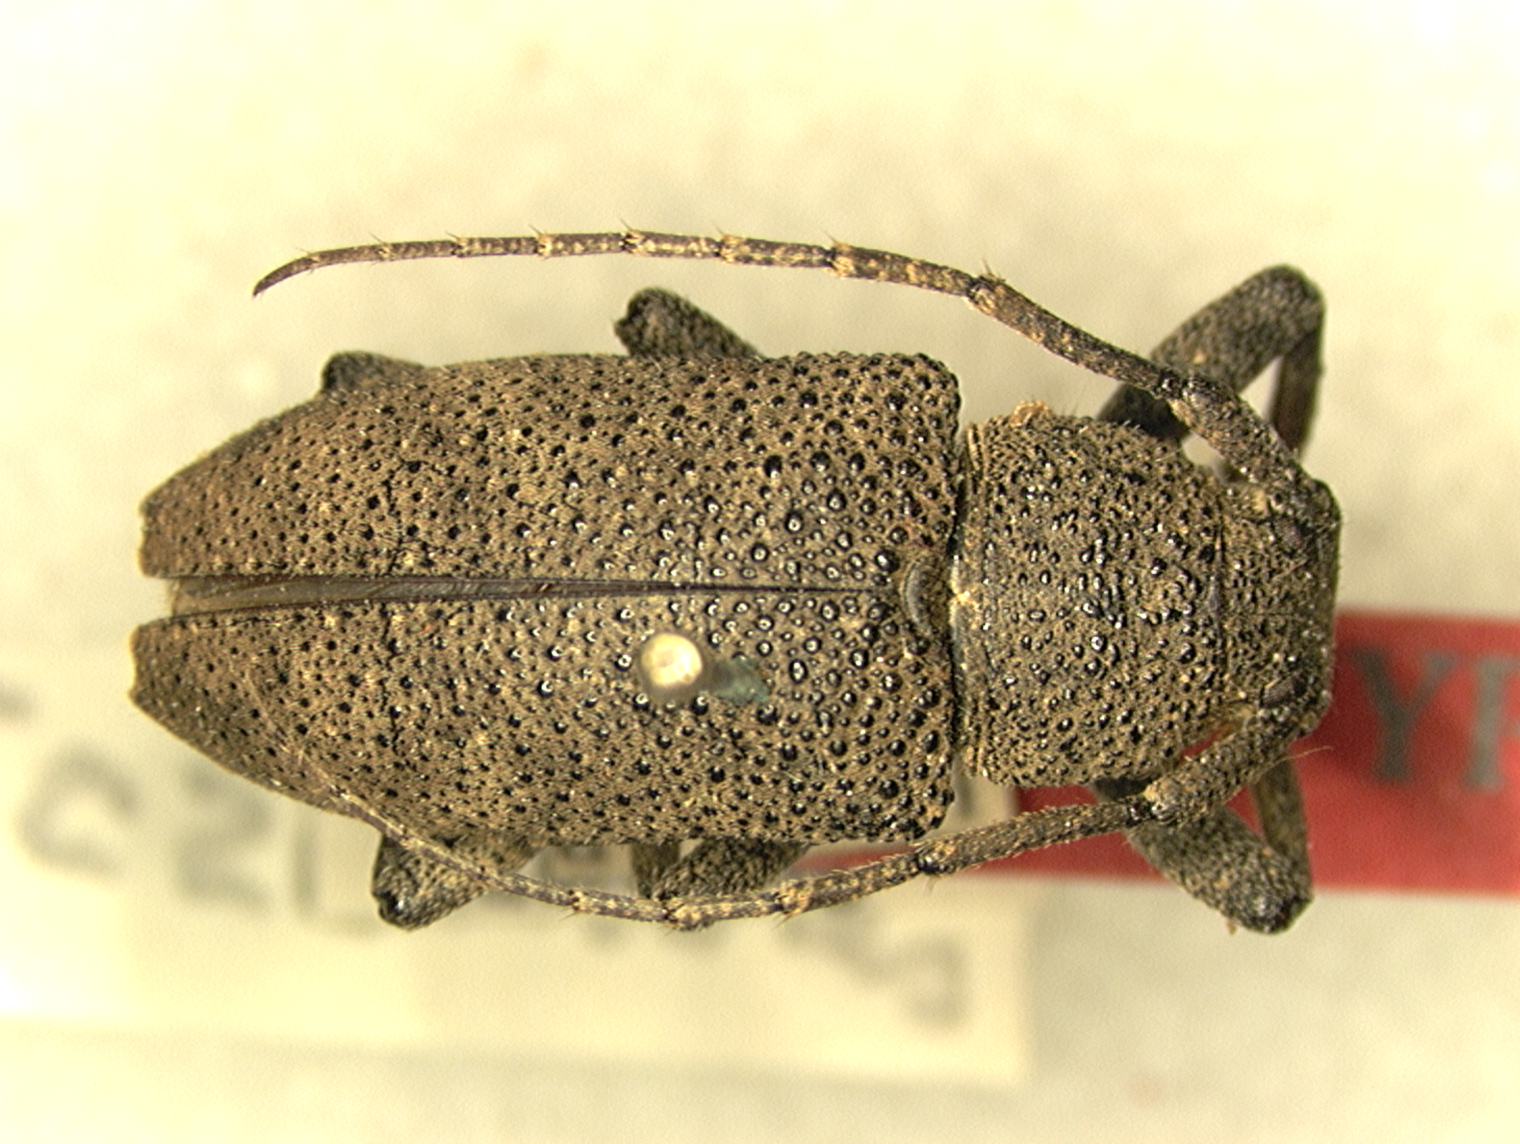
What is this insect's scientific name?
Eczemotes granulosa
